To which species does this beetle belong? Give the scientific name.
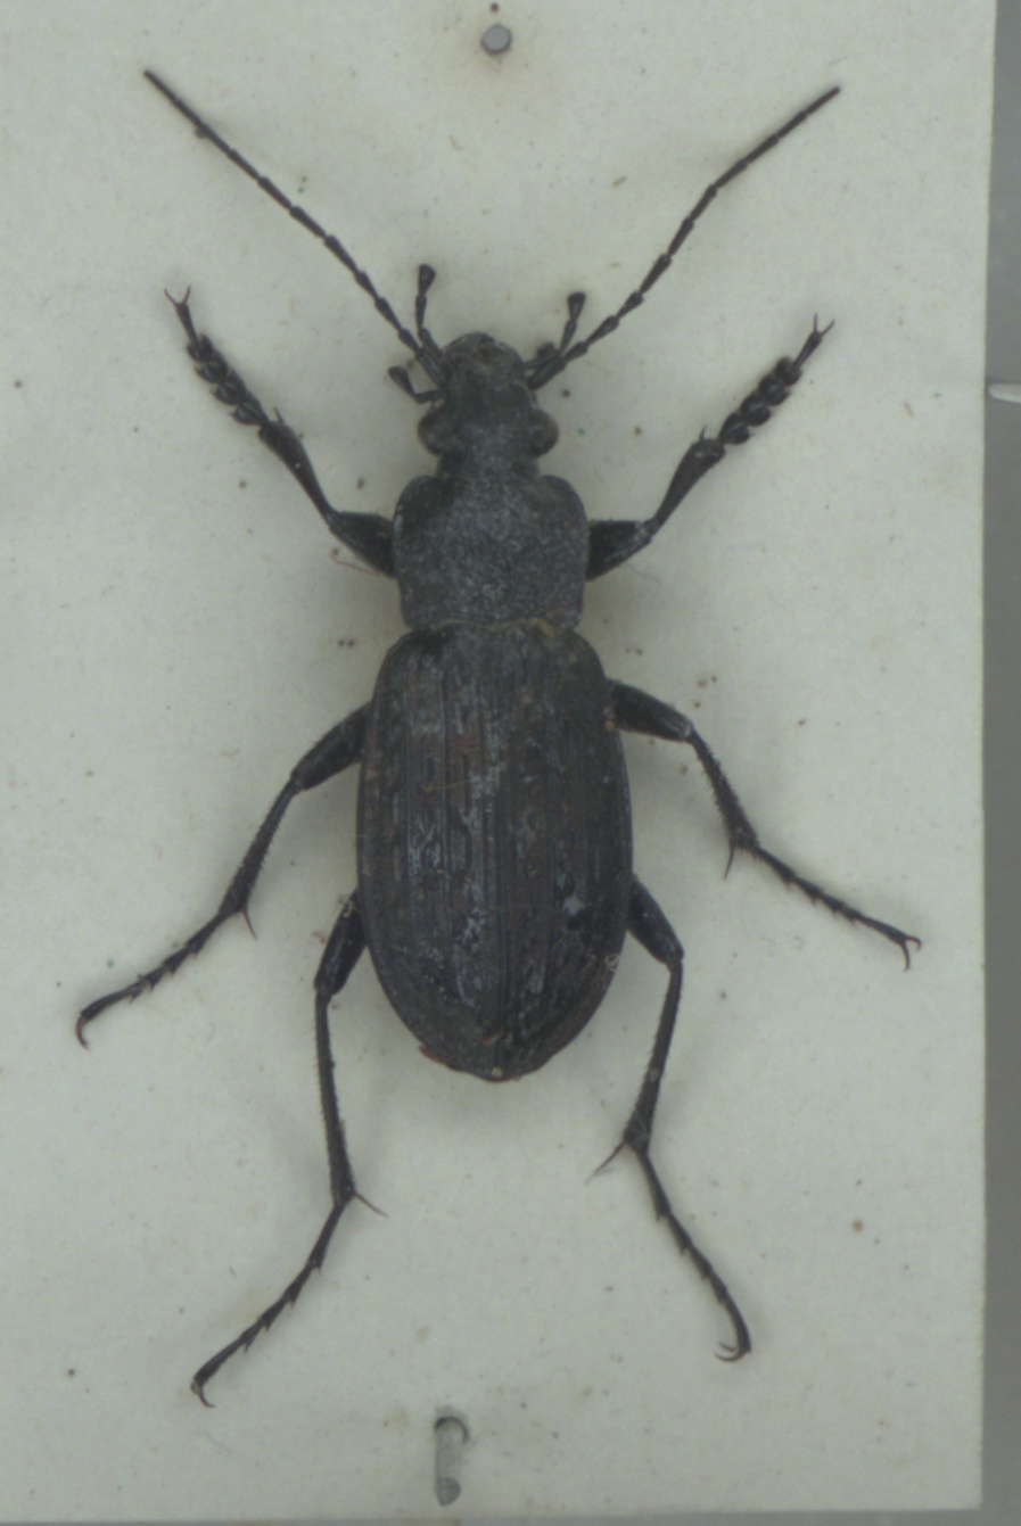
Carabus granulatus
